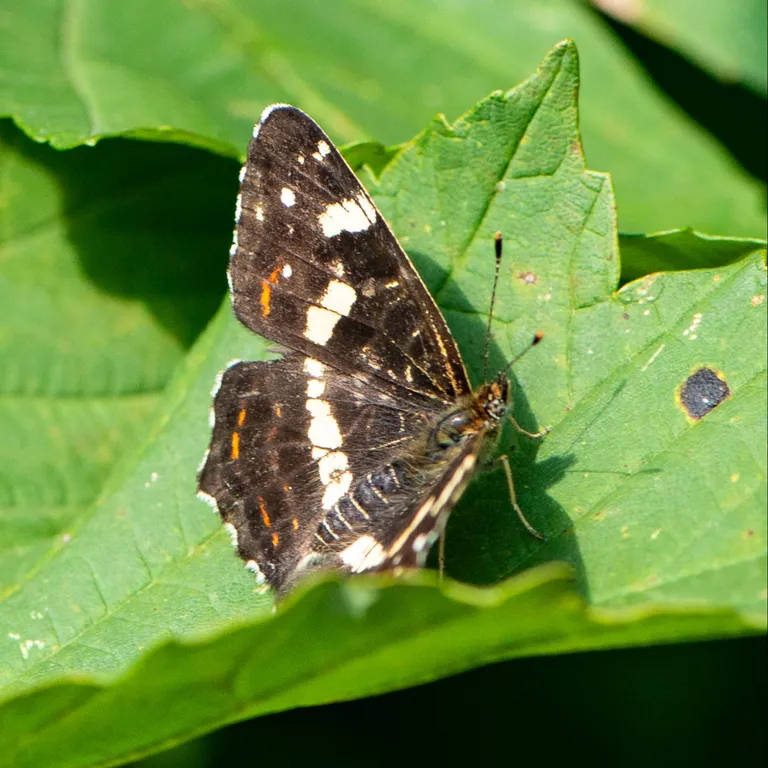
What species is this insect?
Araschnia levana
